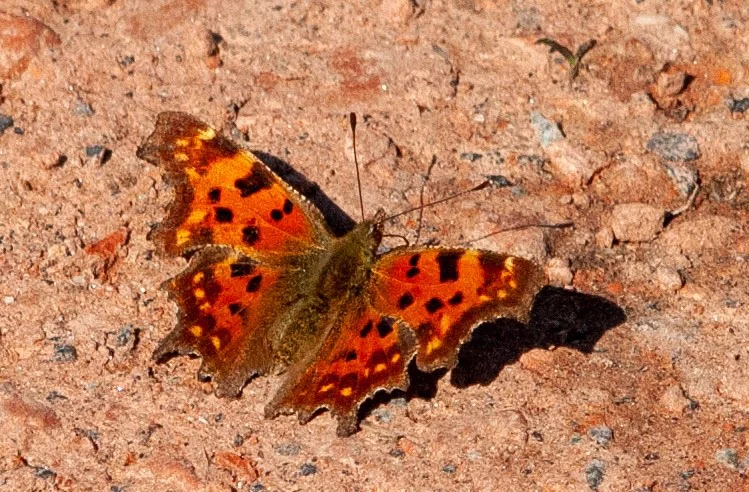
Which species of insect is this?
Polygonia c-album
